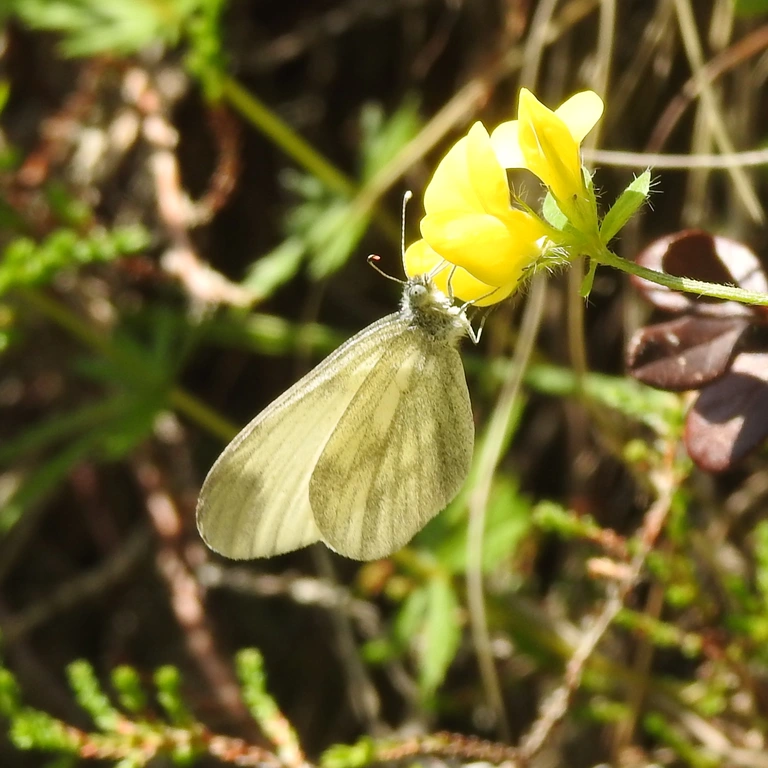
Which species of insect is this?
Leptidea sinapis/juvernica
